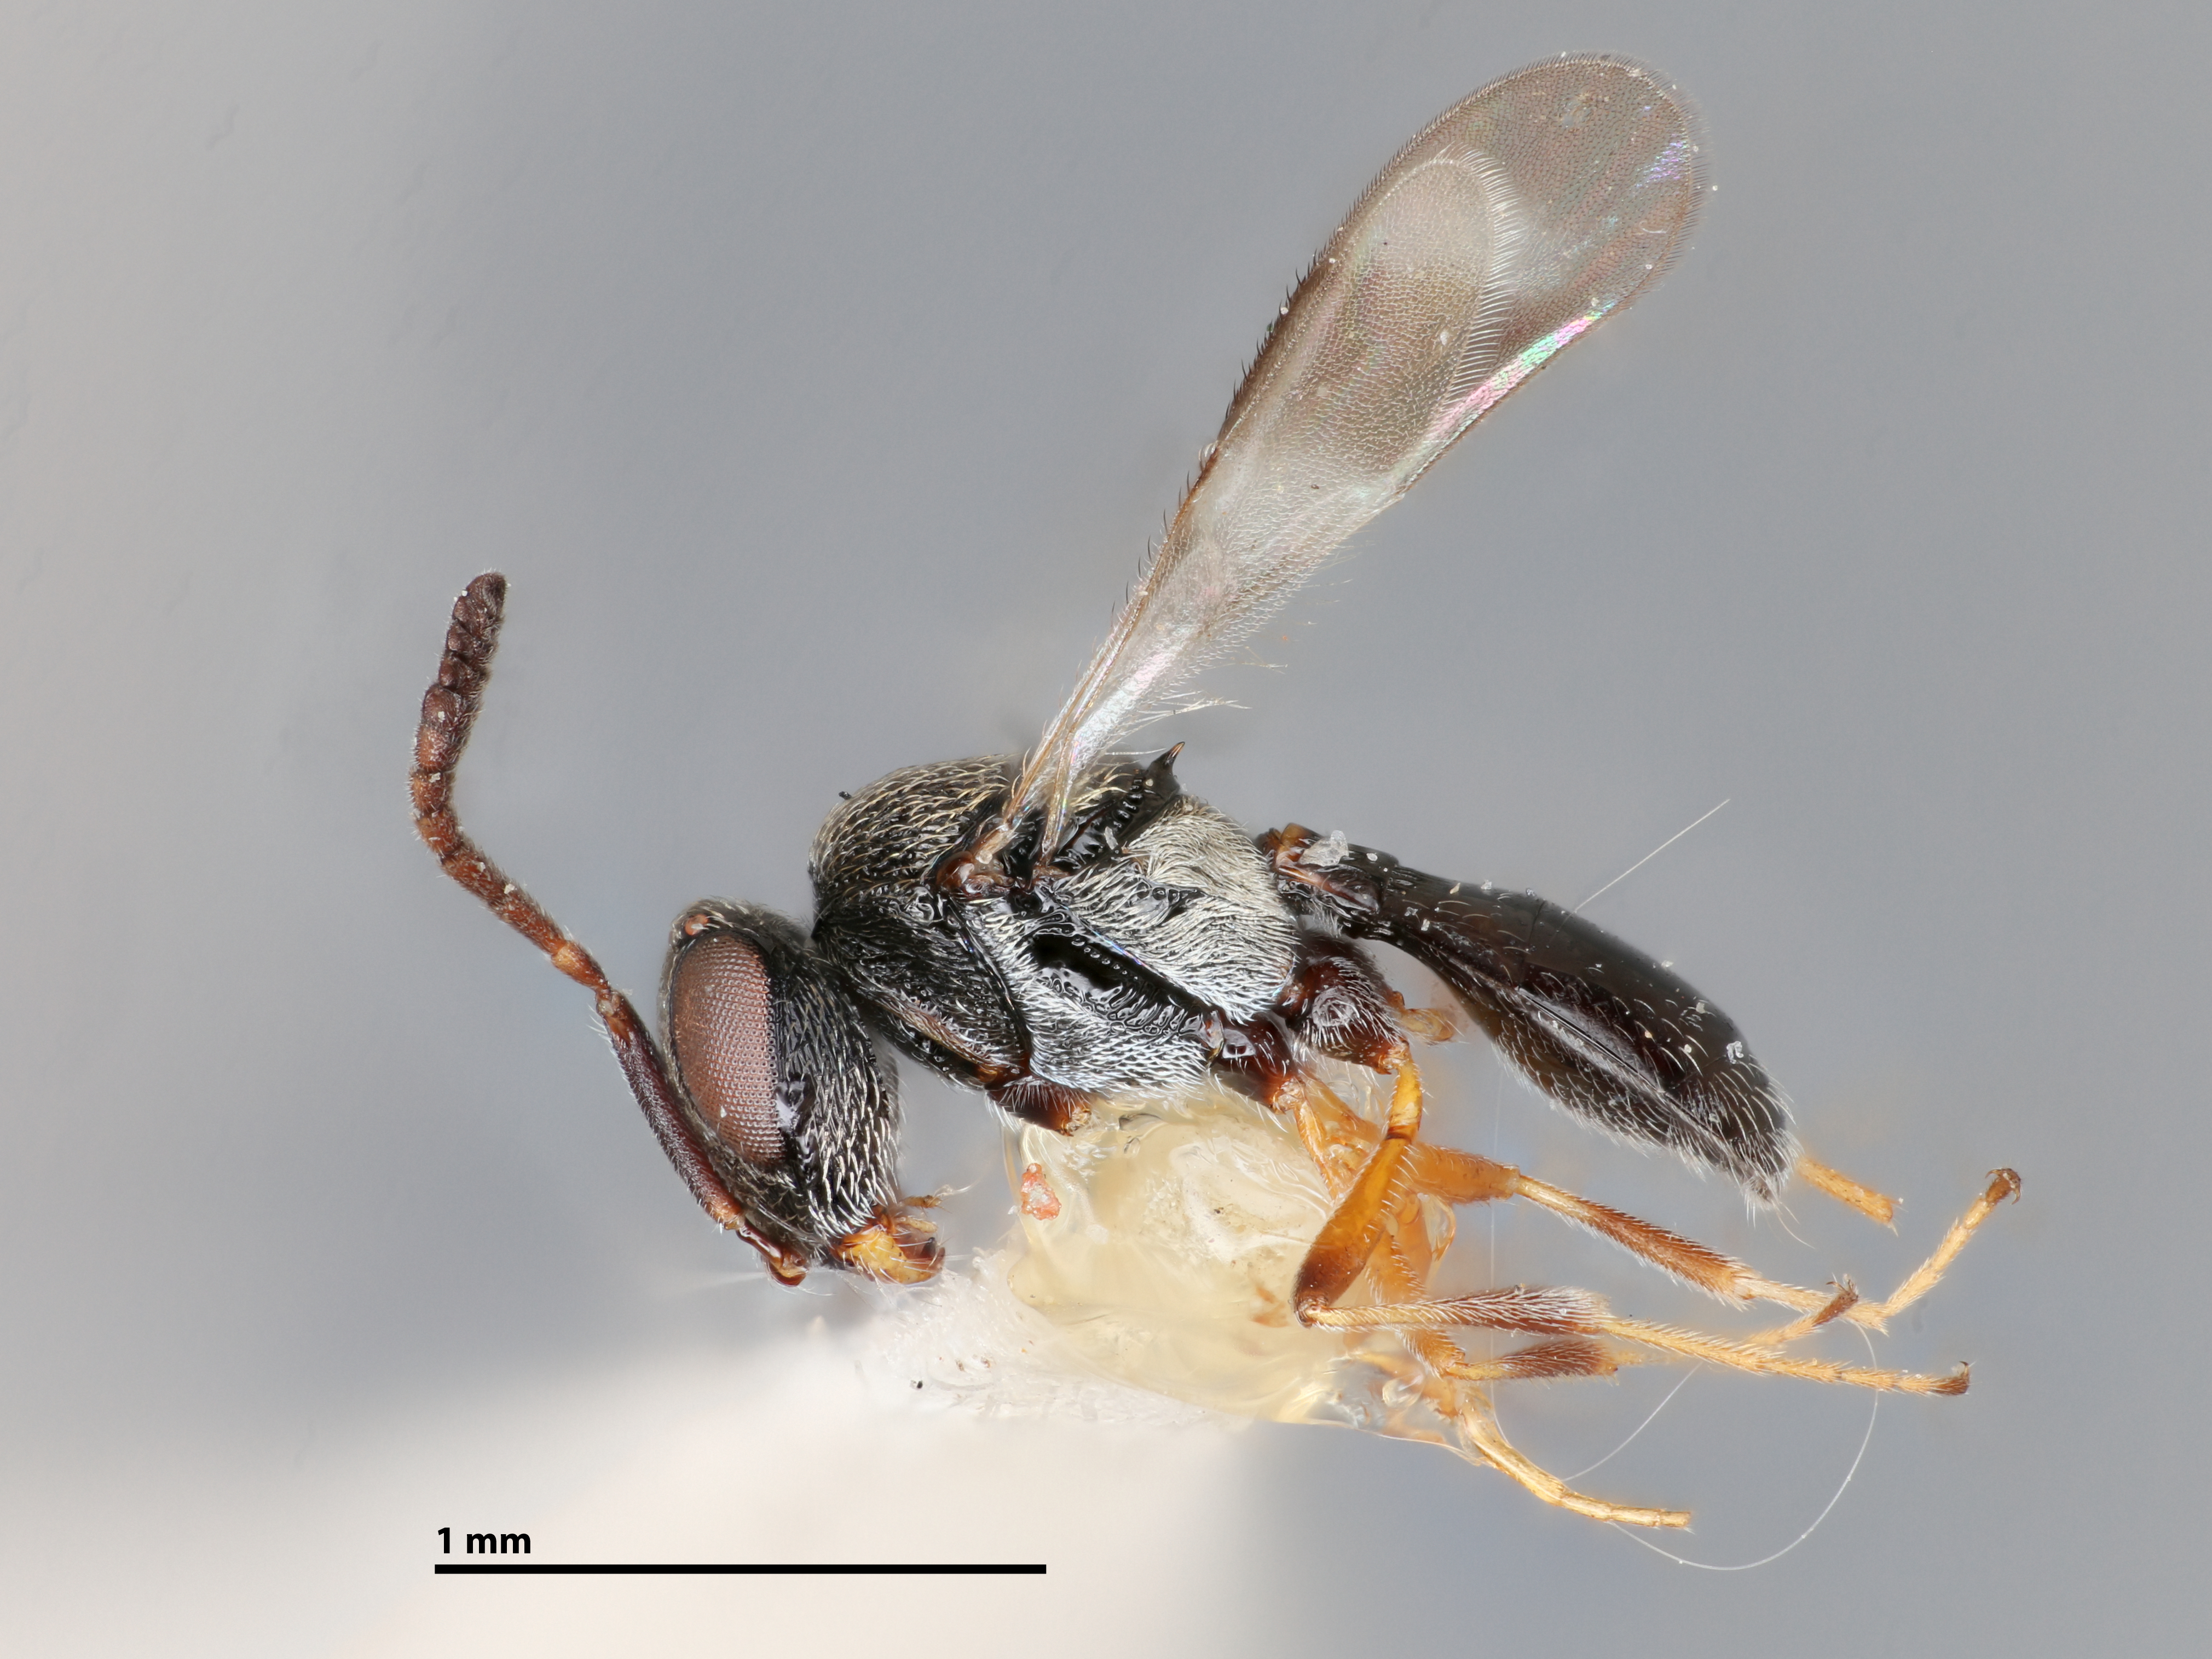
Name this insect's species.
Trimorus fasciatus
